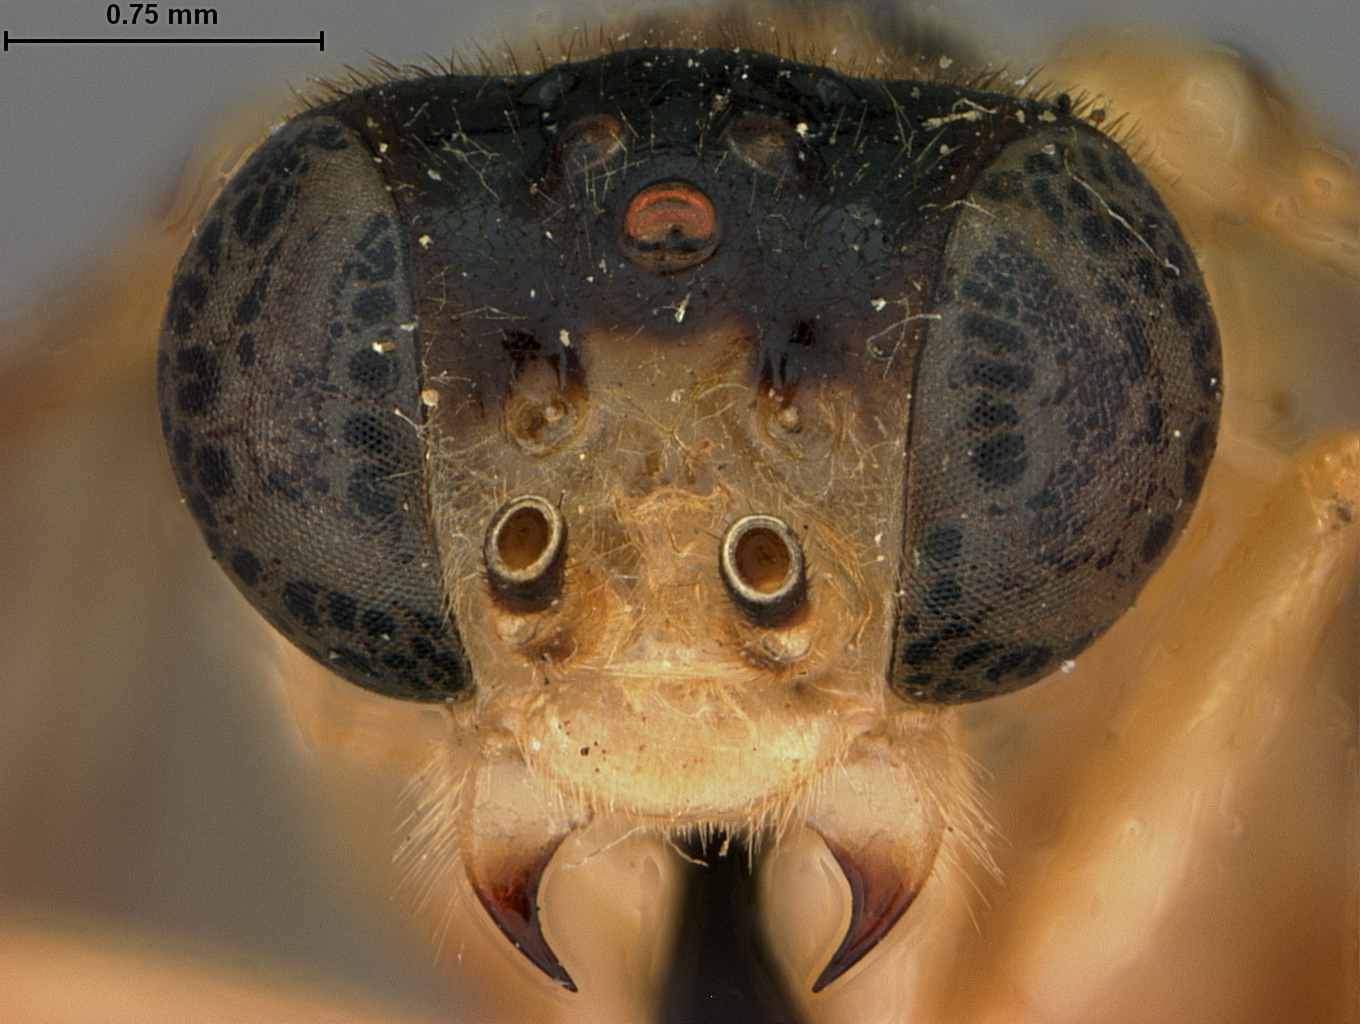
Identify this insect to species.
Stromboceros urichi
